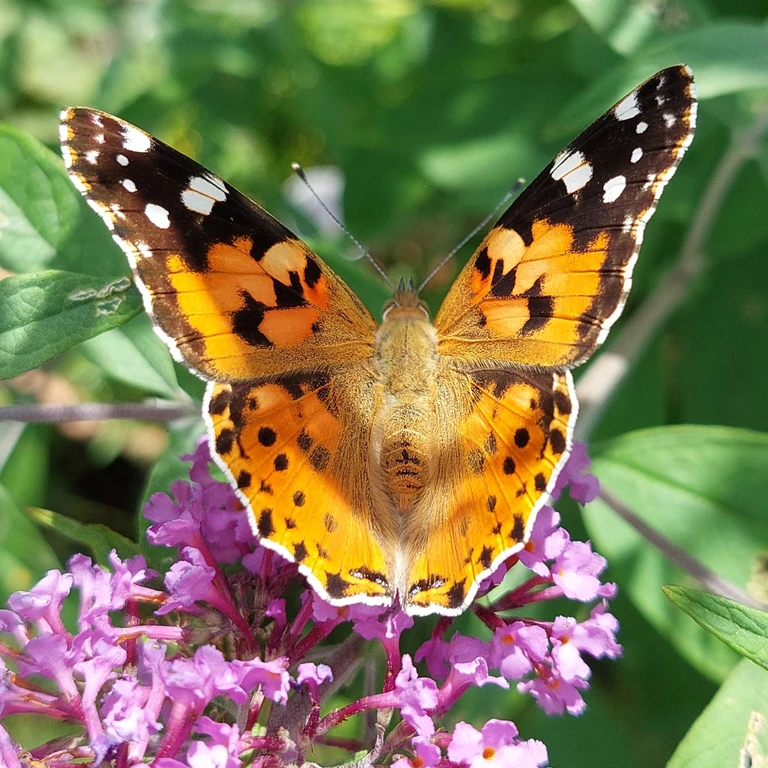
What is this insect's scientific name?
Vanessa cardui
